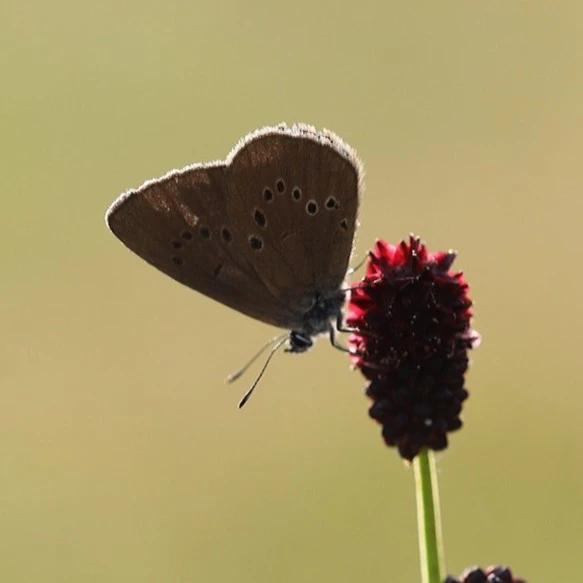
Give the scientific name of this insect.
Phengaris nausithous (also Maculinea nausithous)
